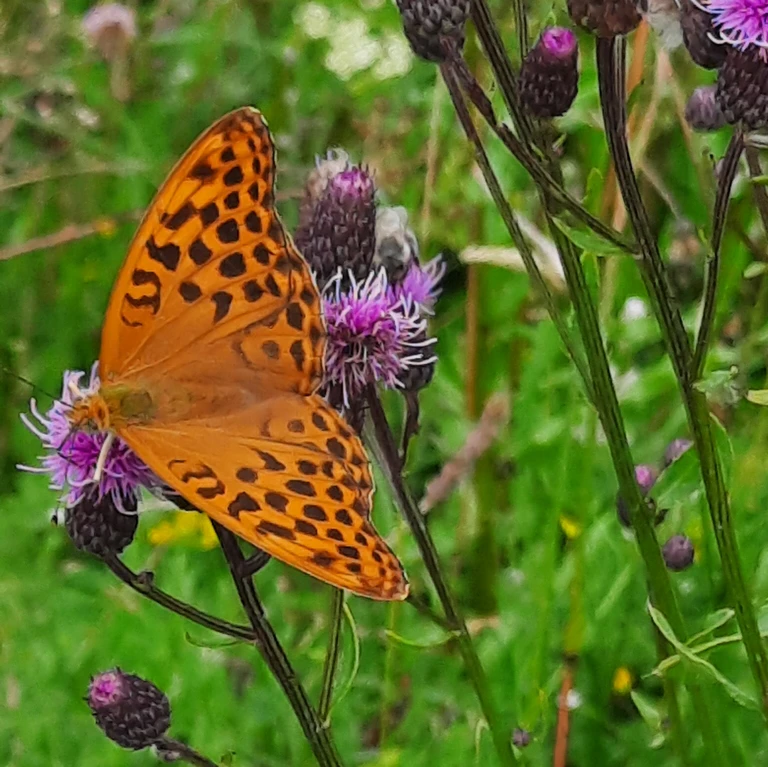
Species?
Argynnis paphia
